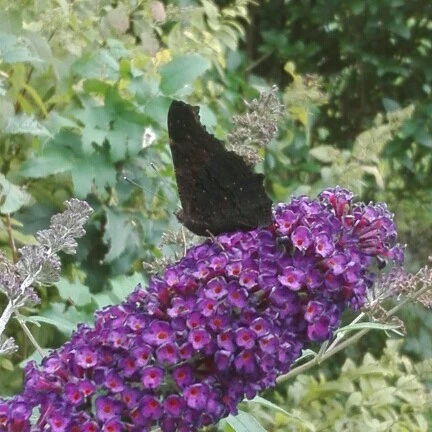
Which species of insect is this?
Aglais io
